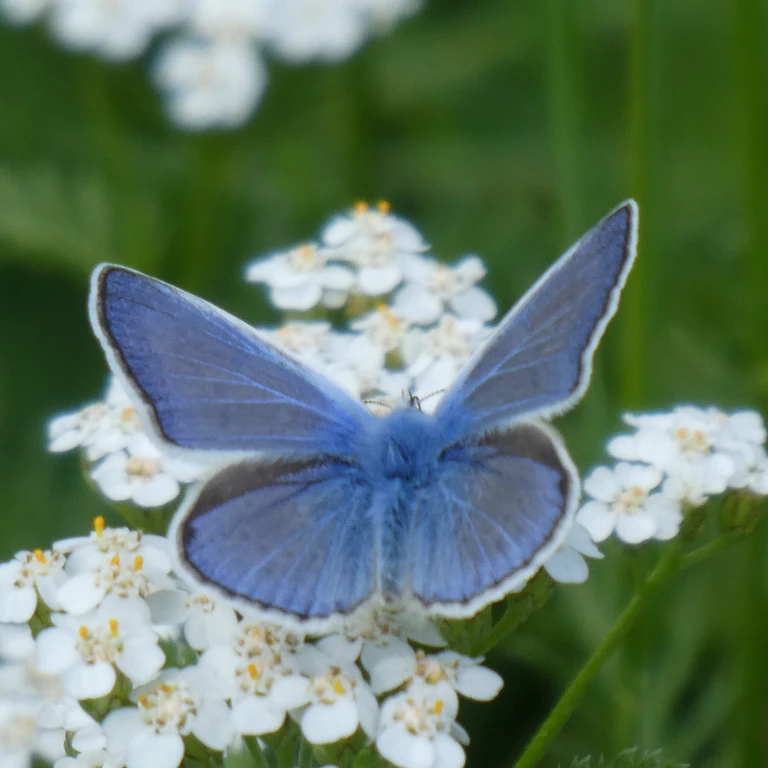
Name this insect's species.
Polyommatus icarus
